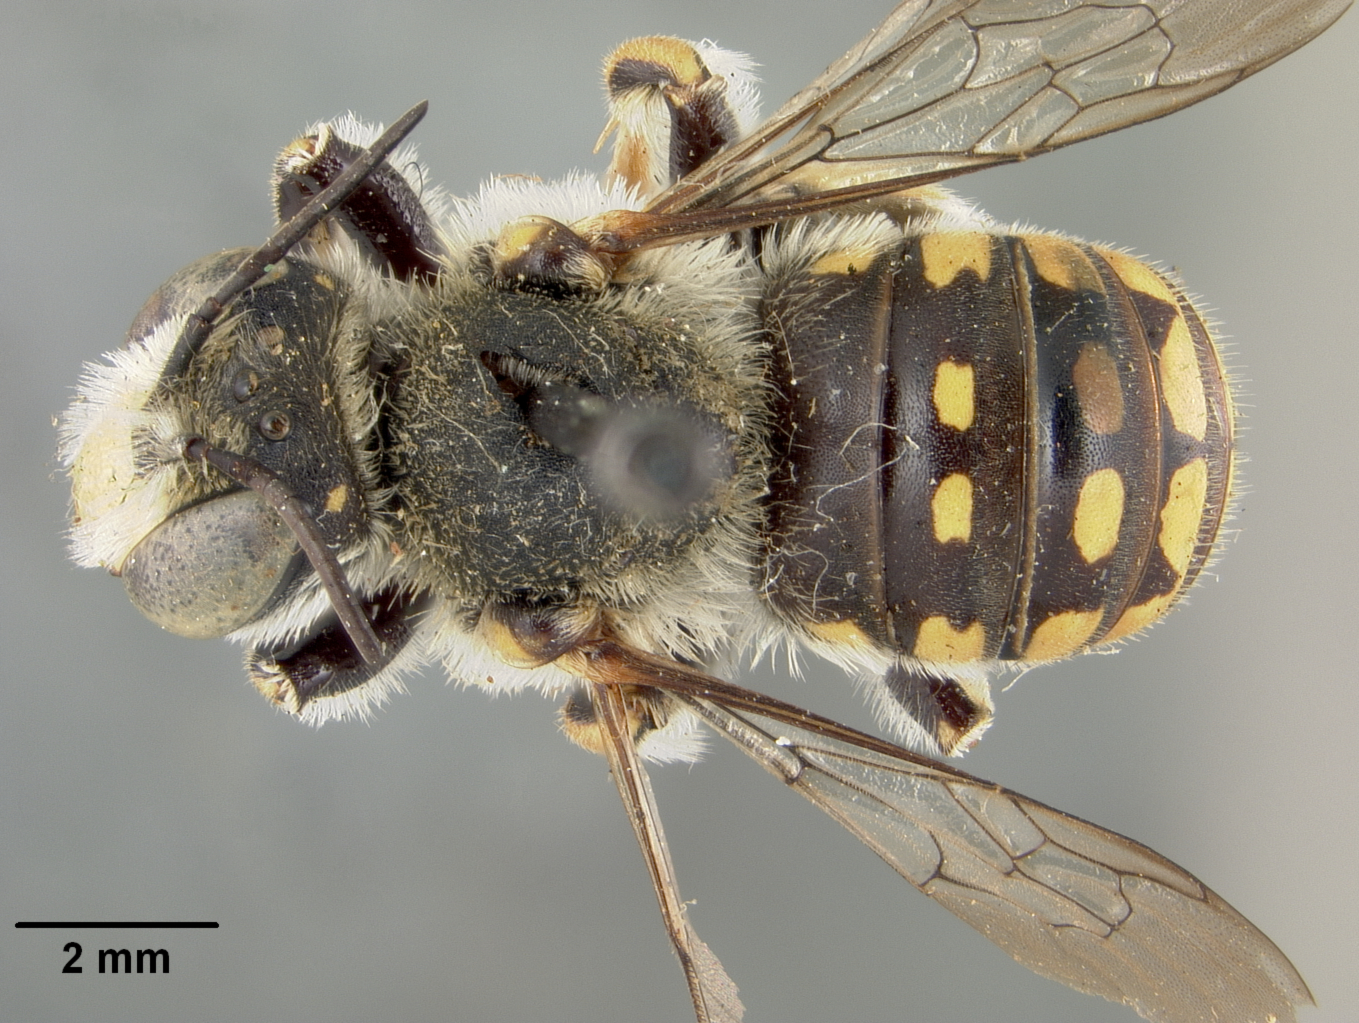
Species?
Anthidium depressum
